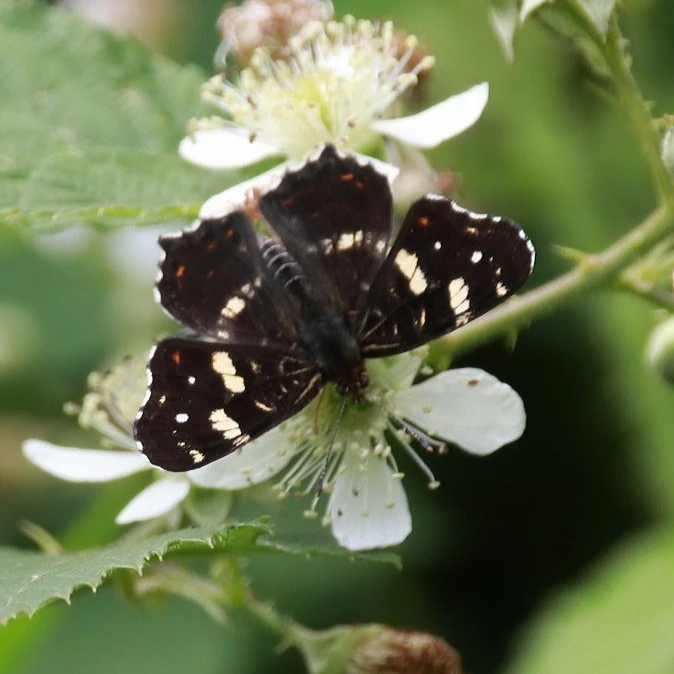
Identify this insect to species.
Araschnia levana
